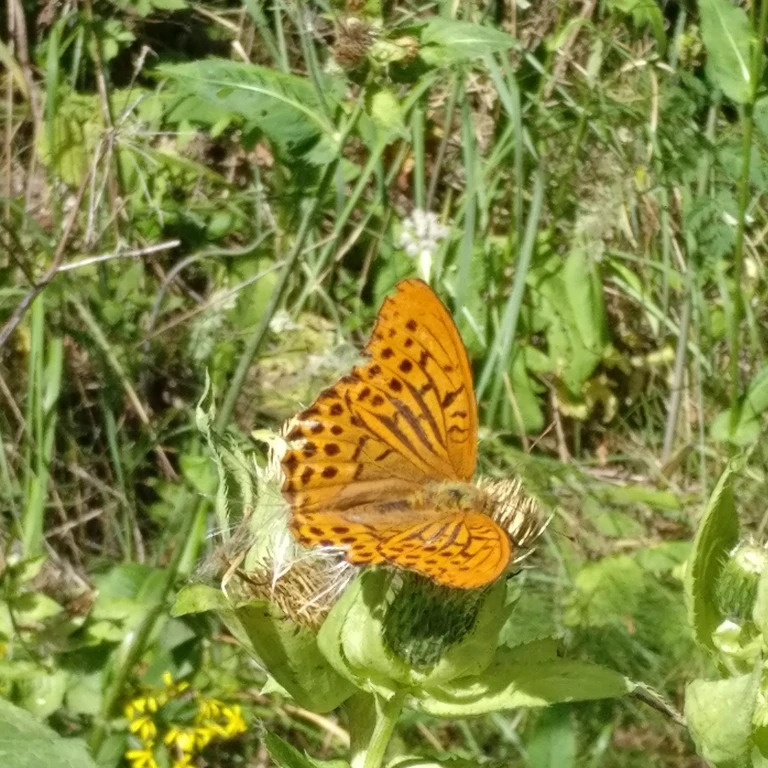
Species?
Argynnis paphia
